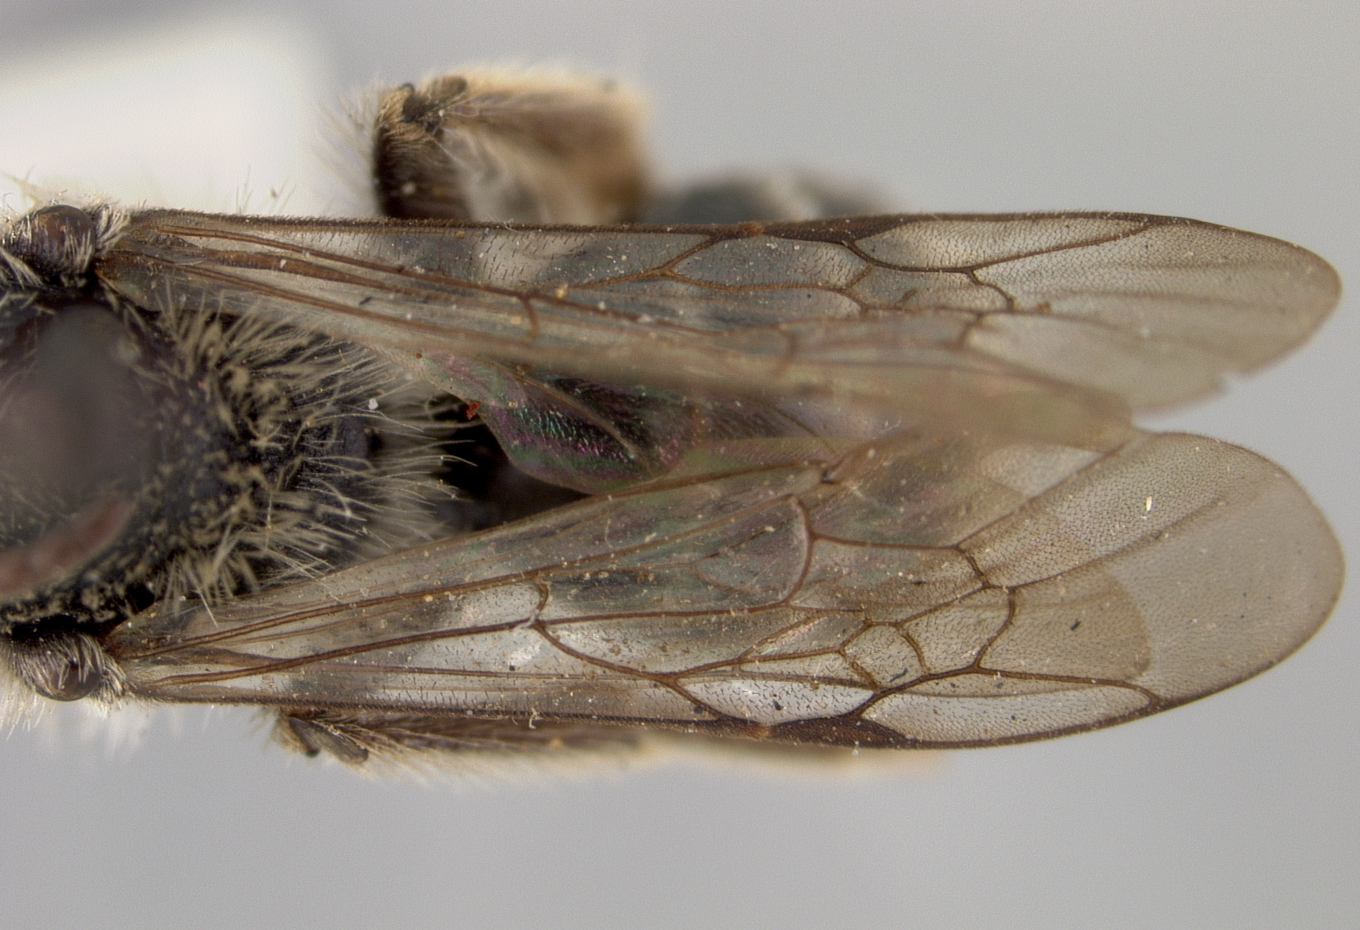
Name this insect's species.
Andrena campanulae
